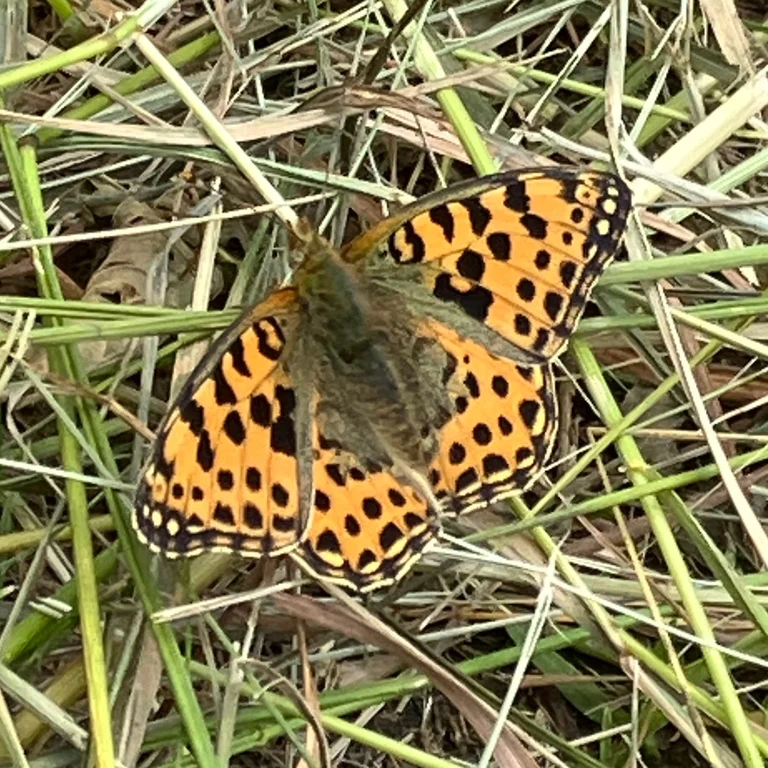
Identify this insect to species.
Issoria lathonia
